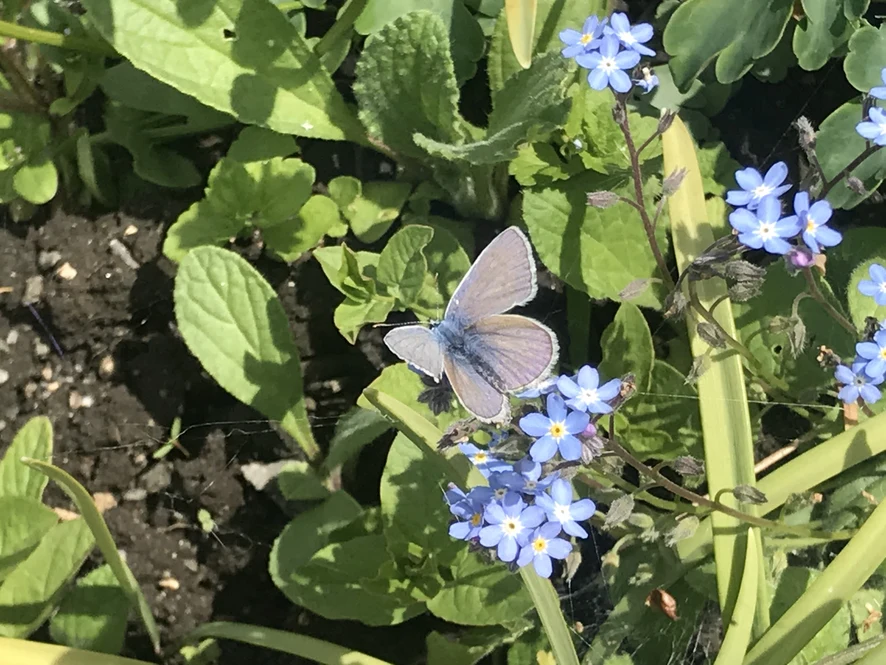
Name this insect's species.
Polyommatus icarus
